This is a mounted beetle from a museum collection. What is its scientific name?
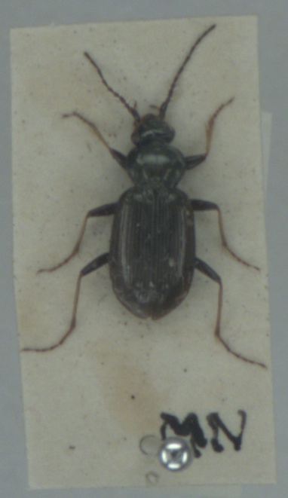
Loricera pilicornis
